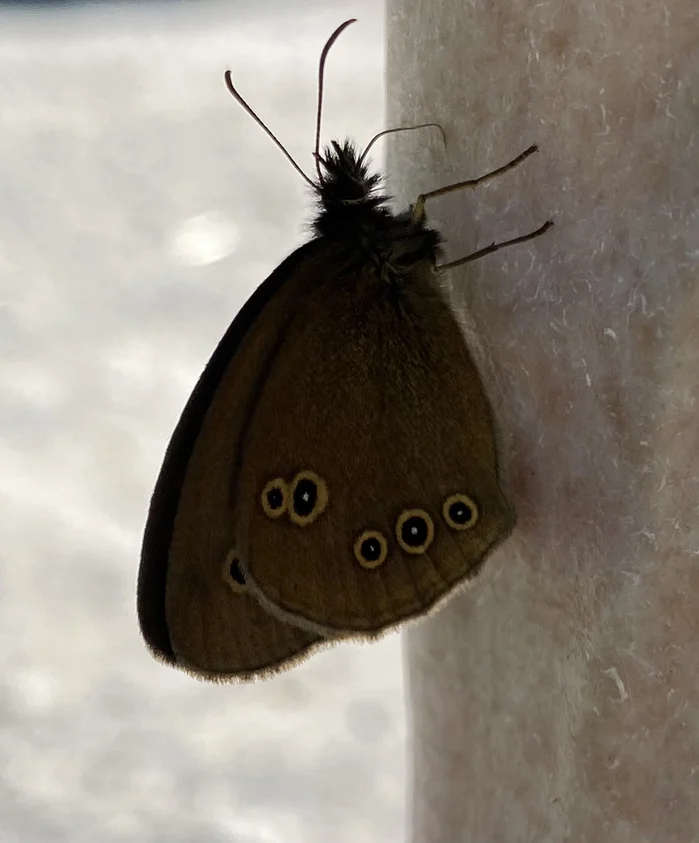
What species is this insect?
Aphantopus hyperantus
